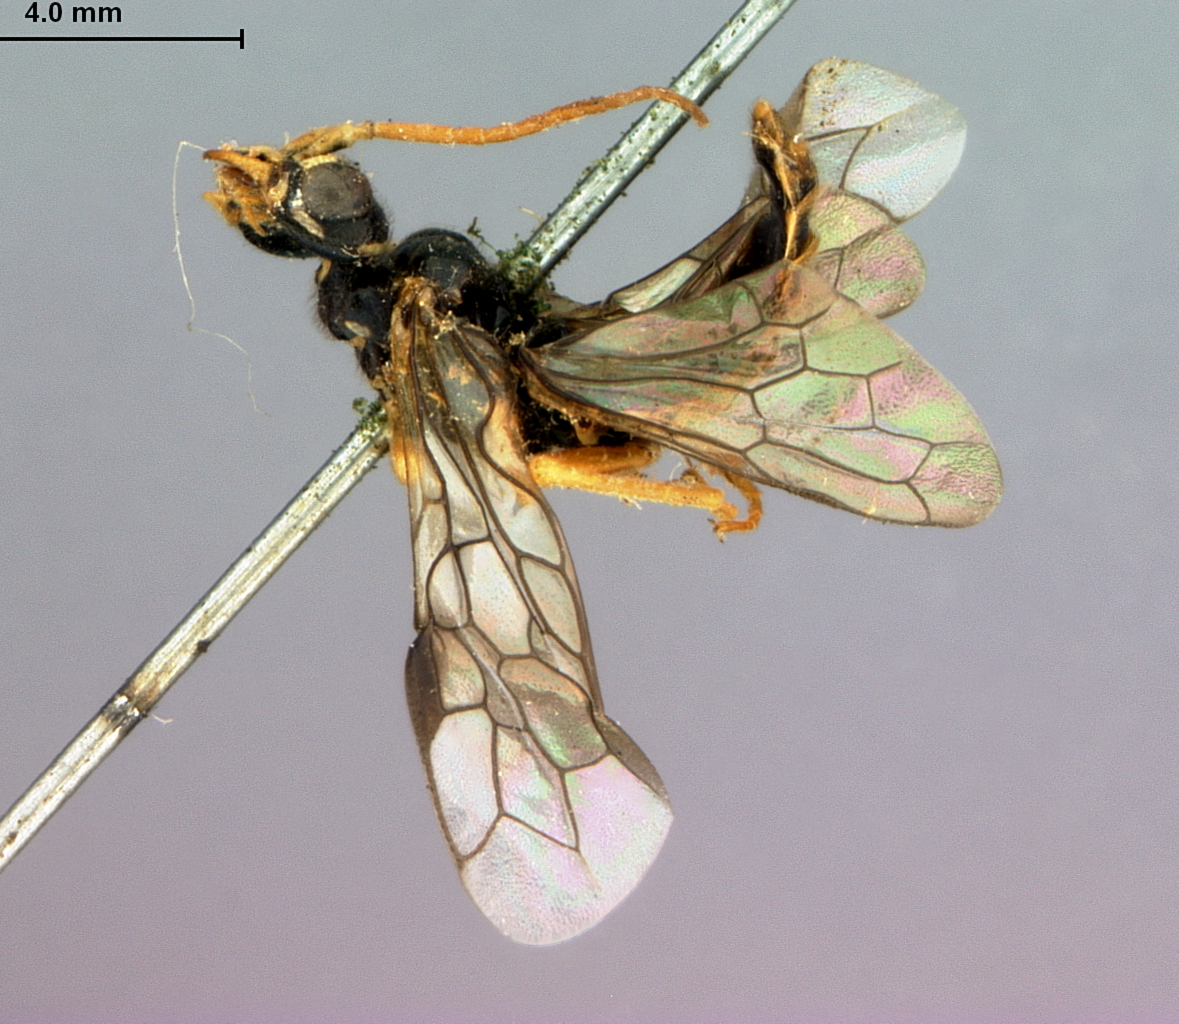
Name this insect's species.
Cephaleia koebelei
